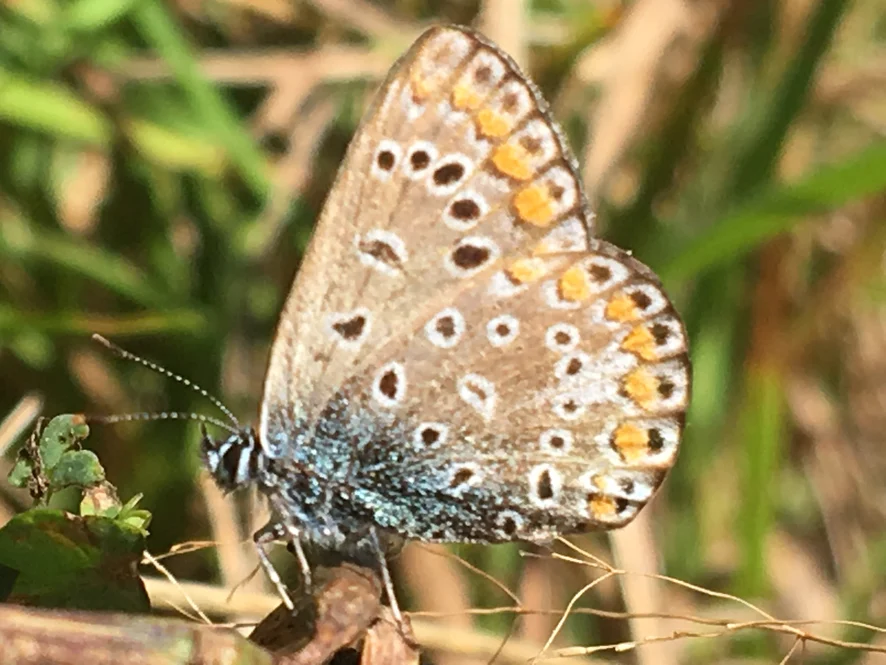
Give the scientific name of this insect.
Polyommatus icarus
